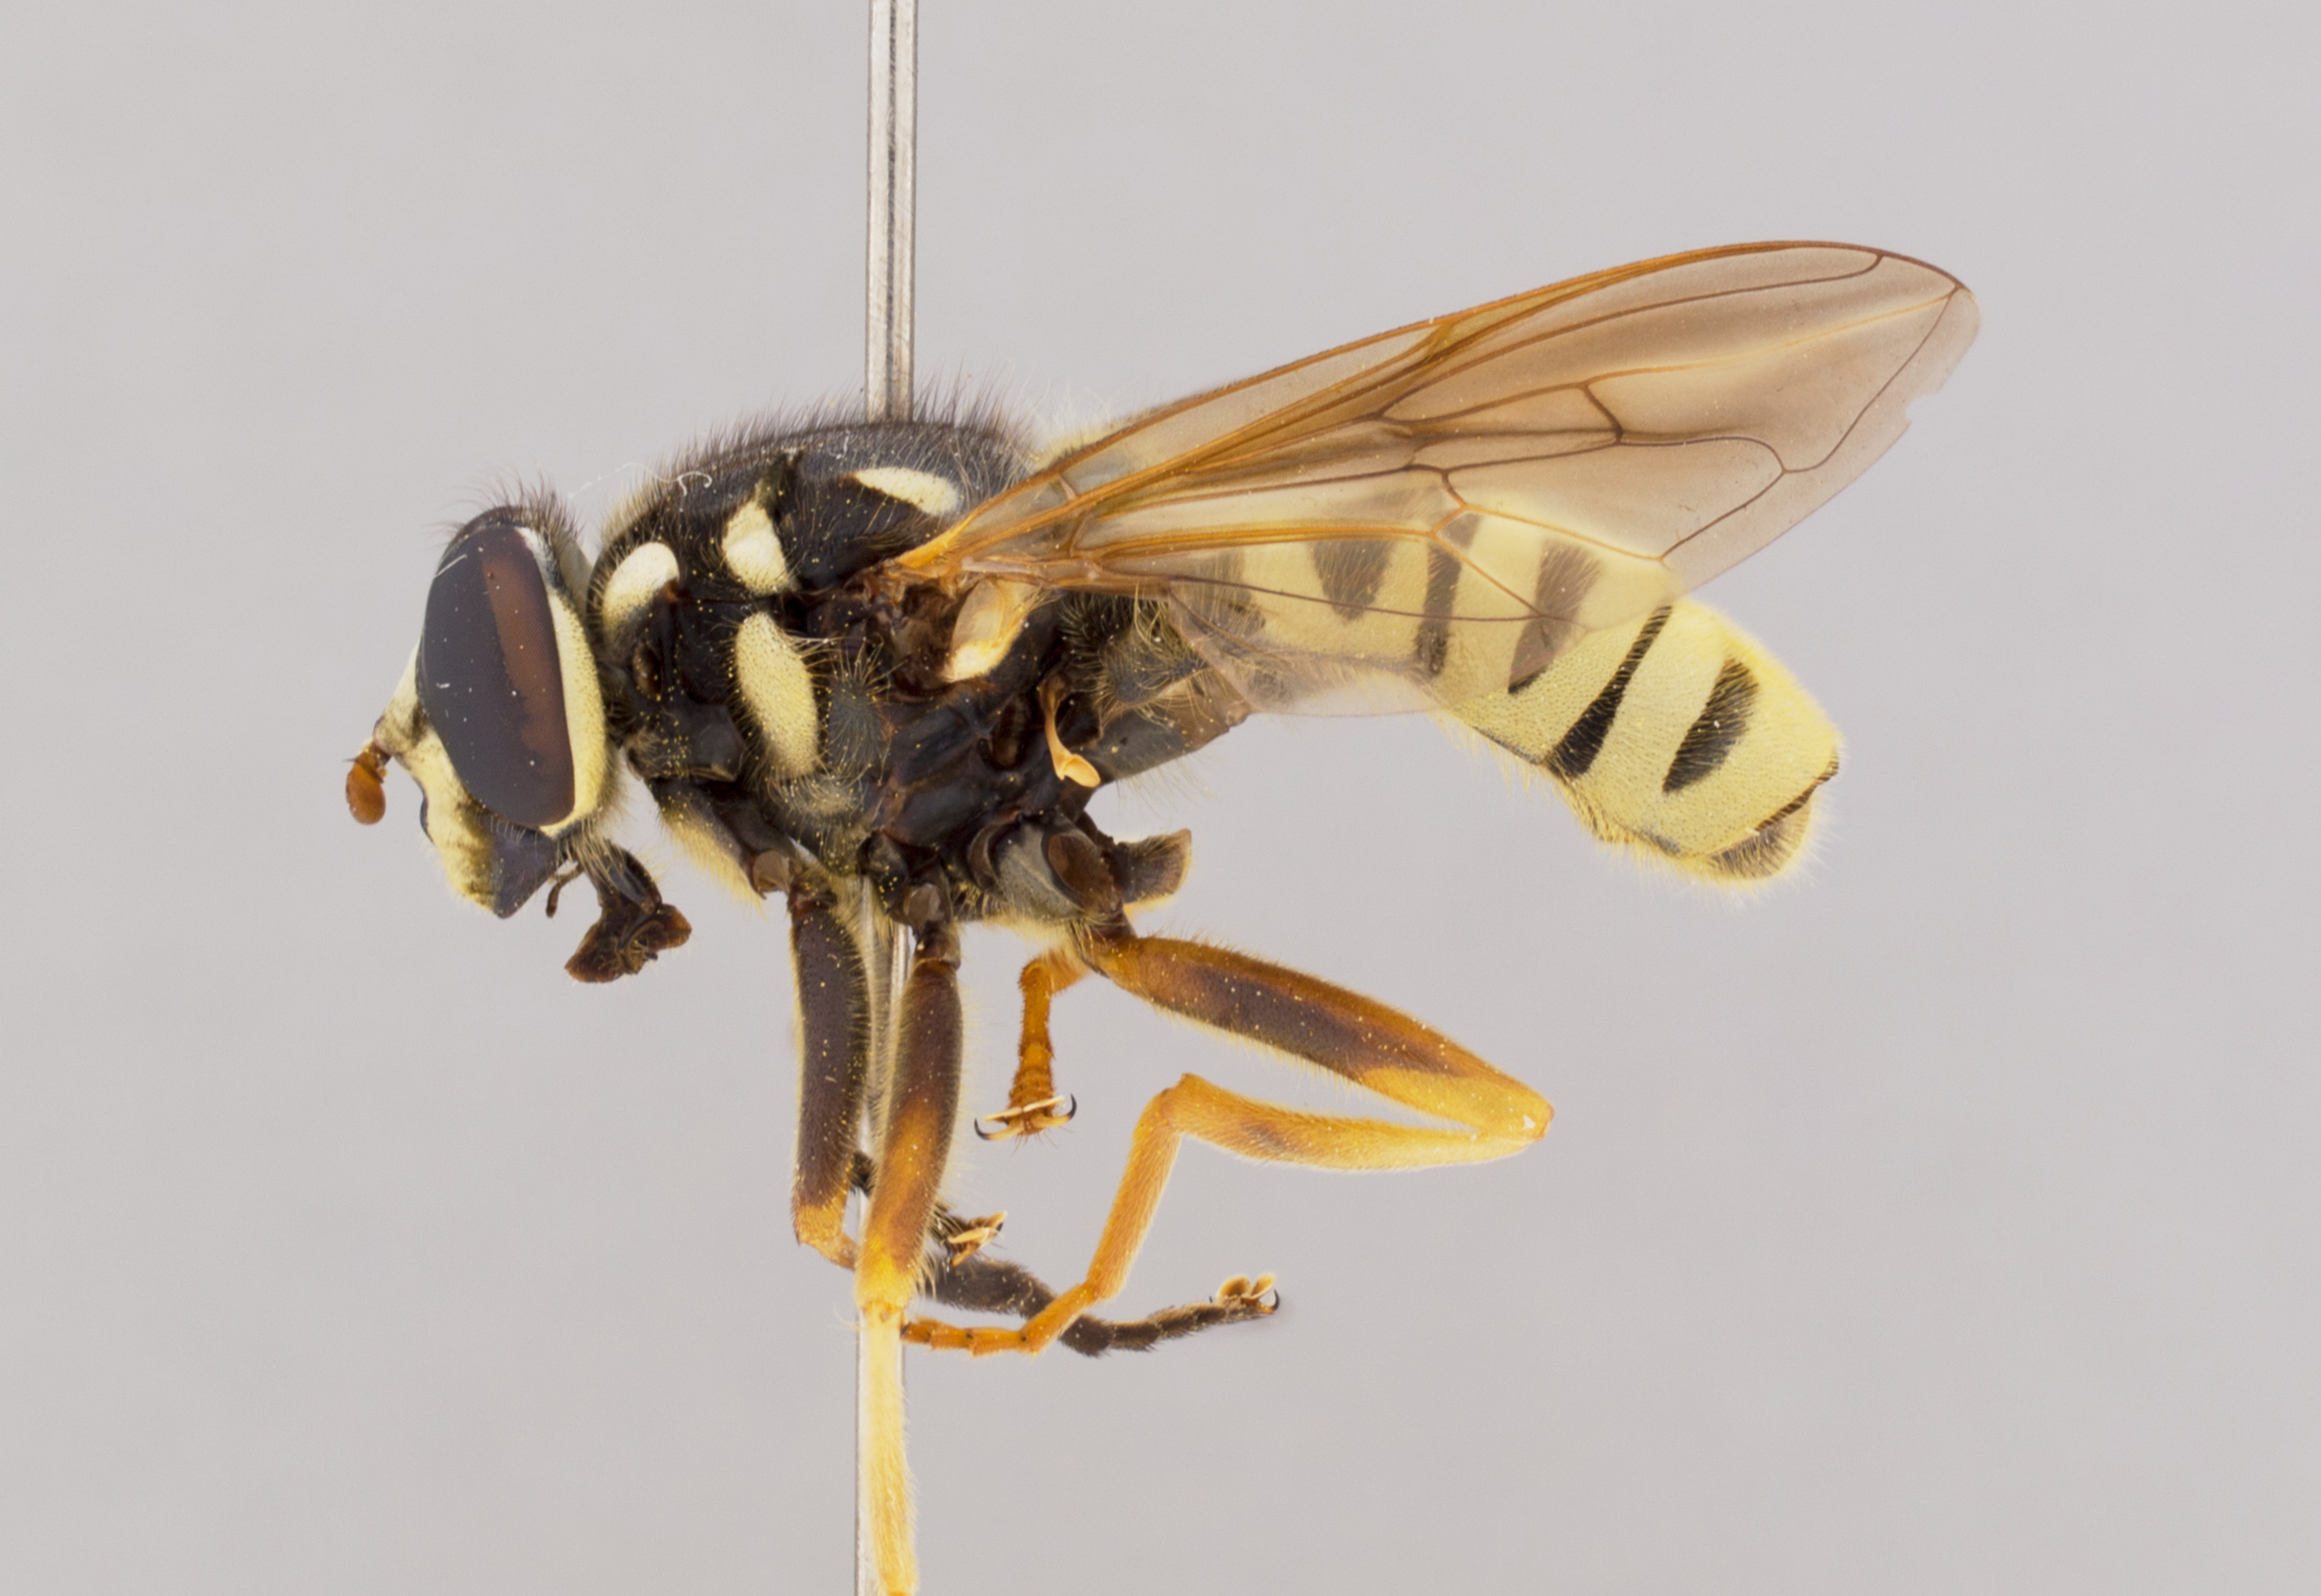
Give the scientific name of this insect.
Temnostoma excentrica
